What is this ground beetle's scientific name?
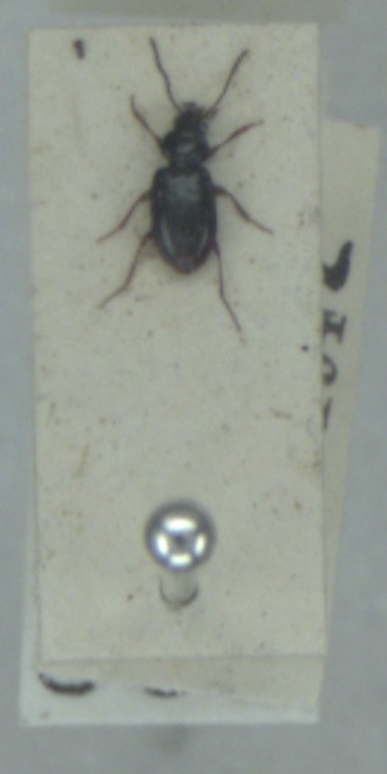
Bembidion guttula
